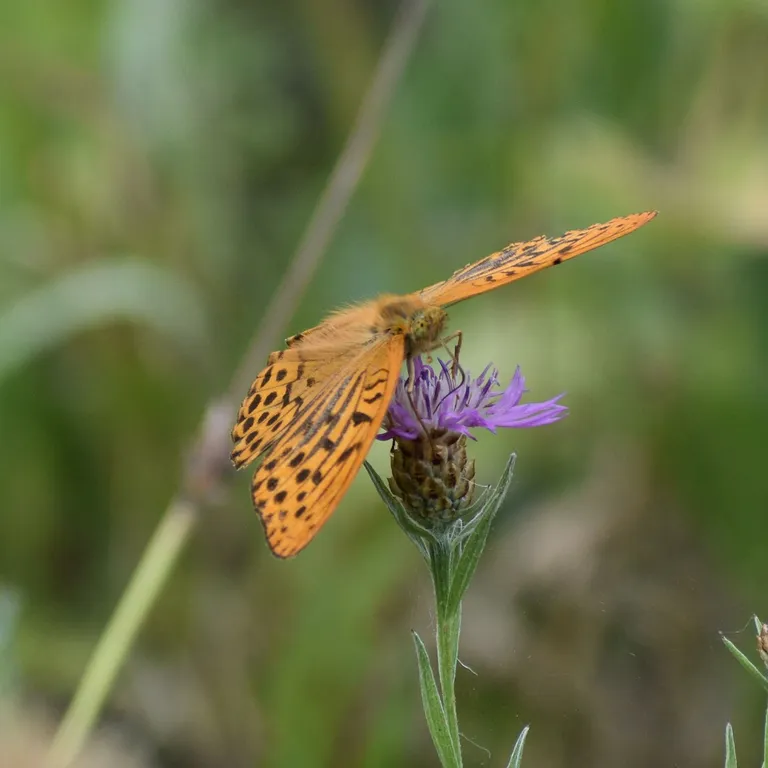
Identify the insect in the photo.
Argynnis paphia
